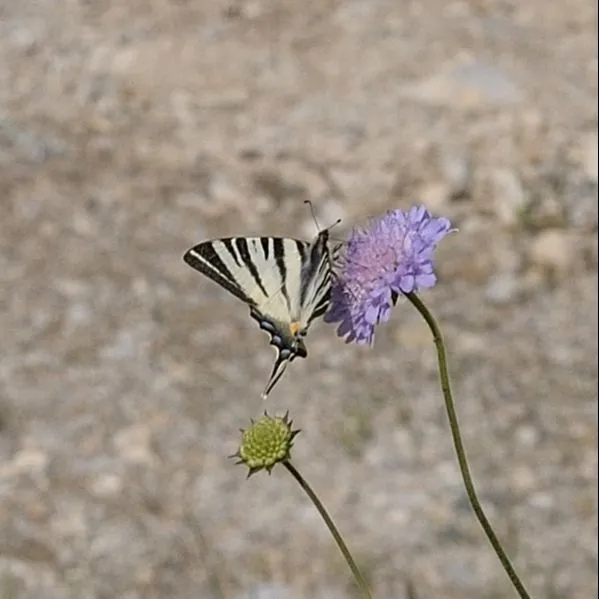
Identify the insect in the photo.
Iphiclides podalirius
